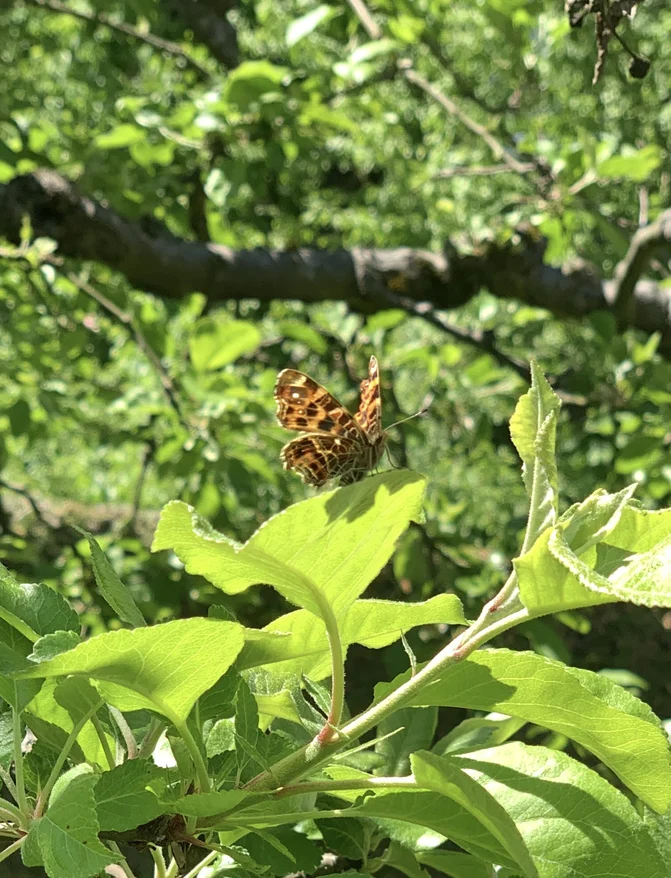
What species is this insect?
Araschnia levana
